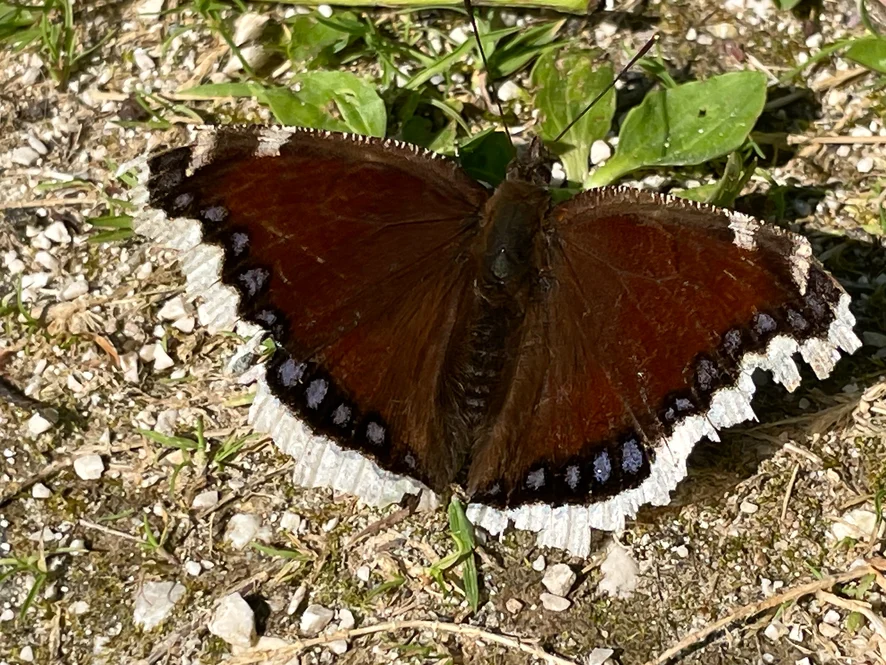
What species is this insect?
Nymphalis antiopa
